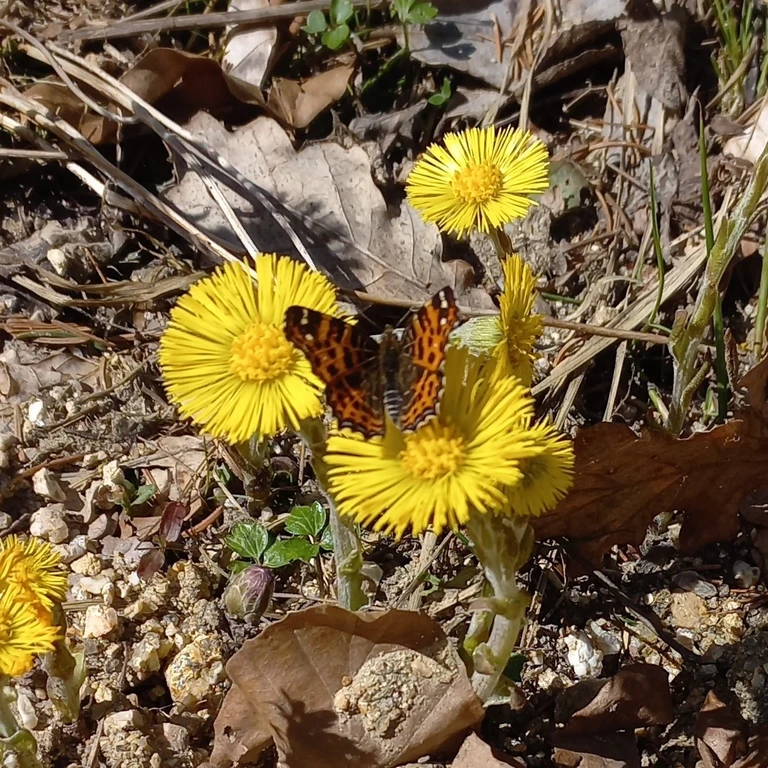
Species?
Araschnia levana
